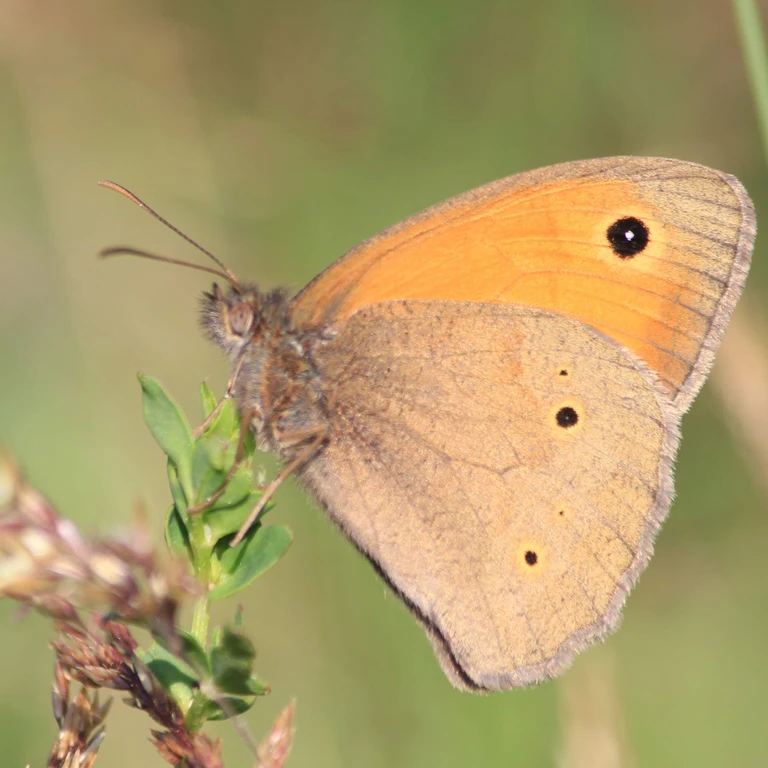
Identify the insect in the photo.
Maniola jurtina
